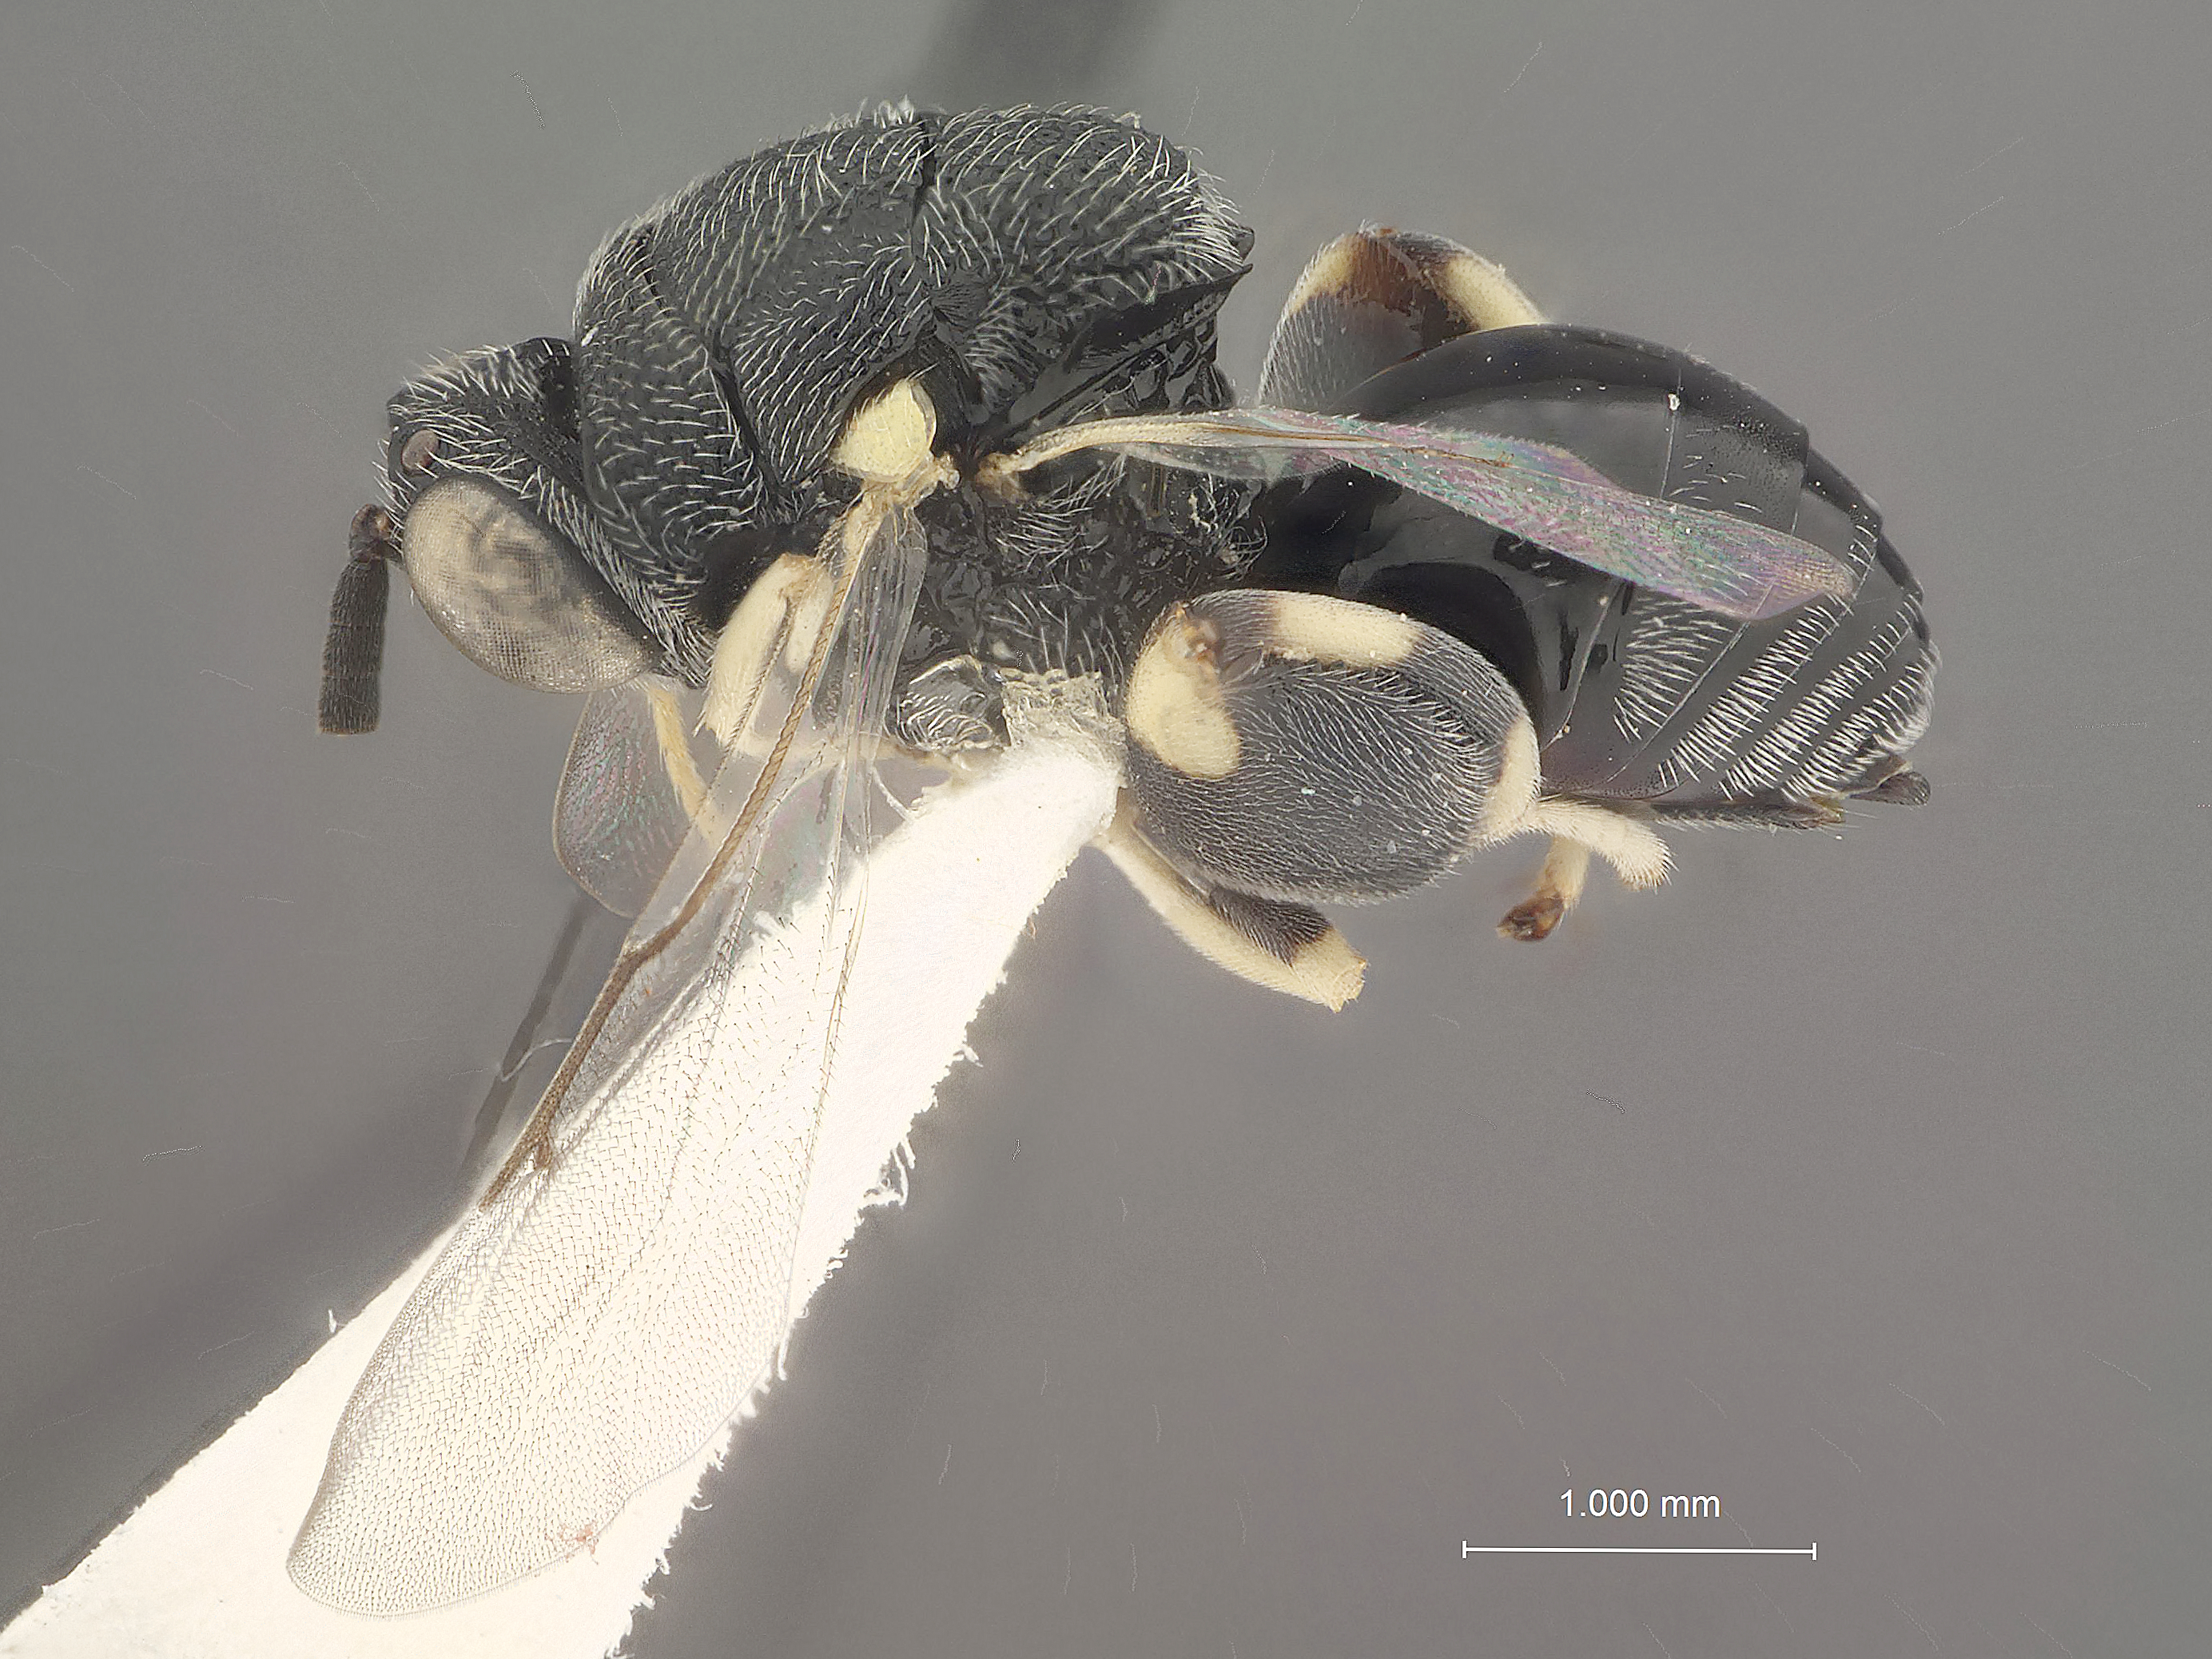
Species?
Brachymeria russelli
